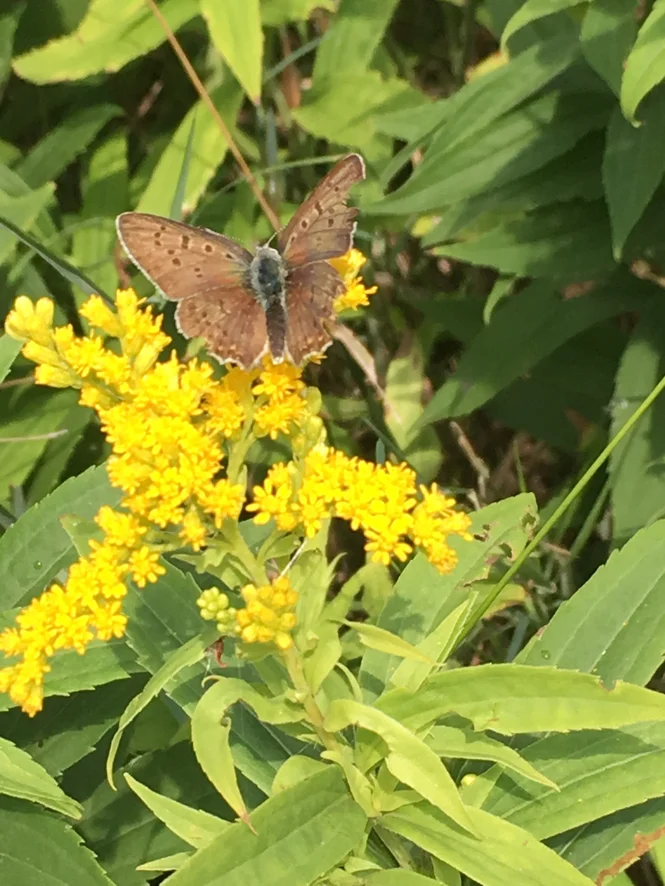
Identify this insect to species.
Lycaena tityrus (also Loweia tityrus)
